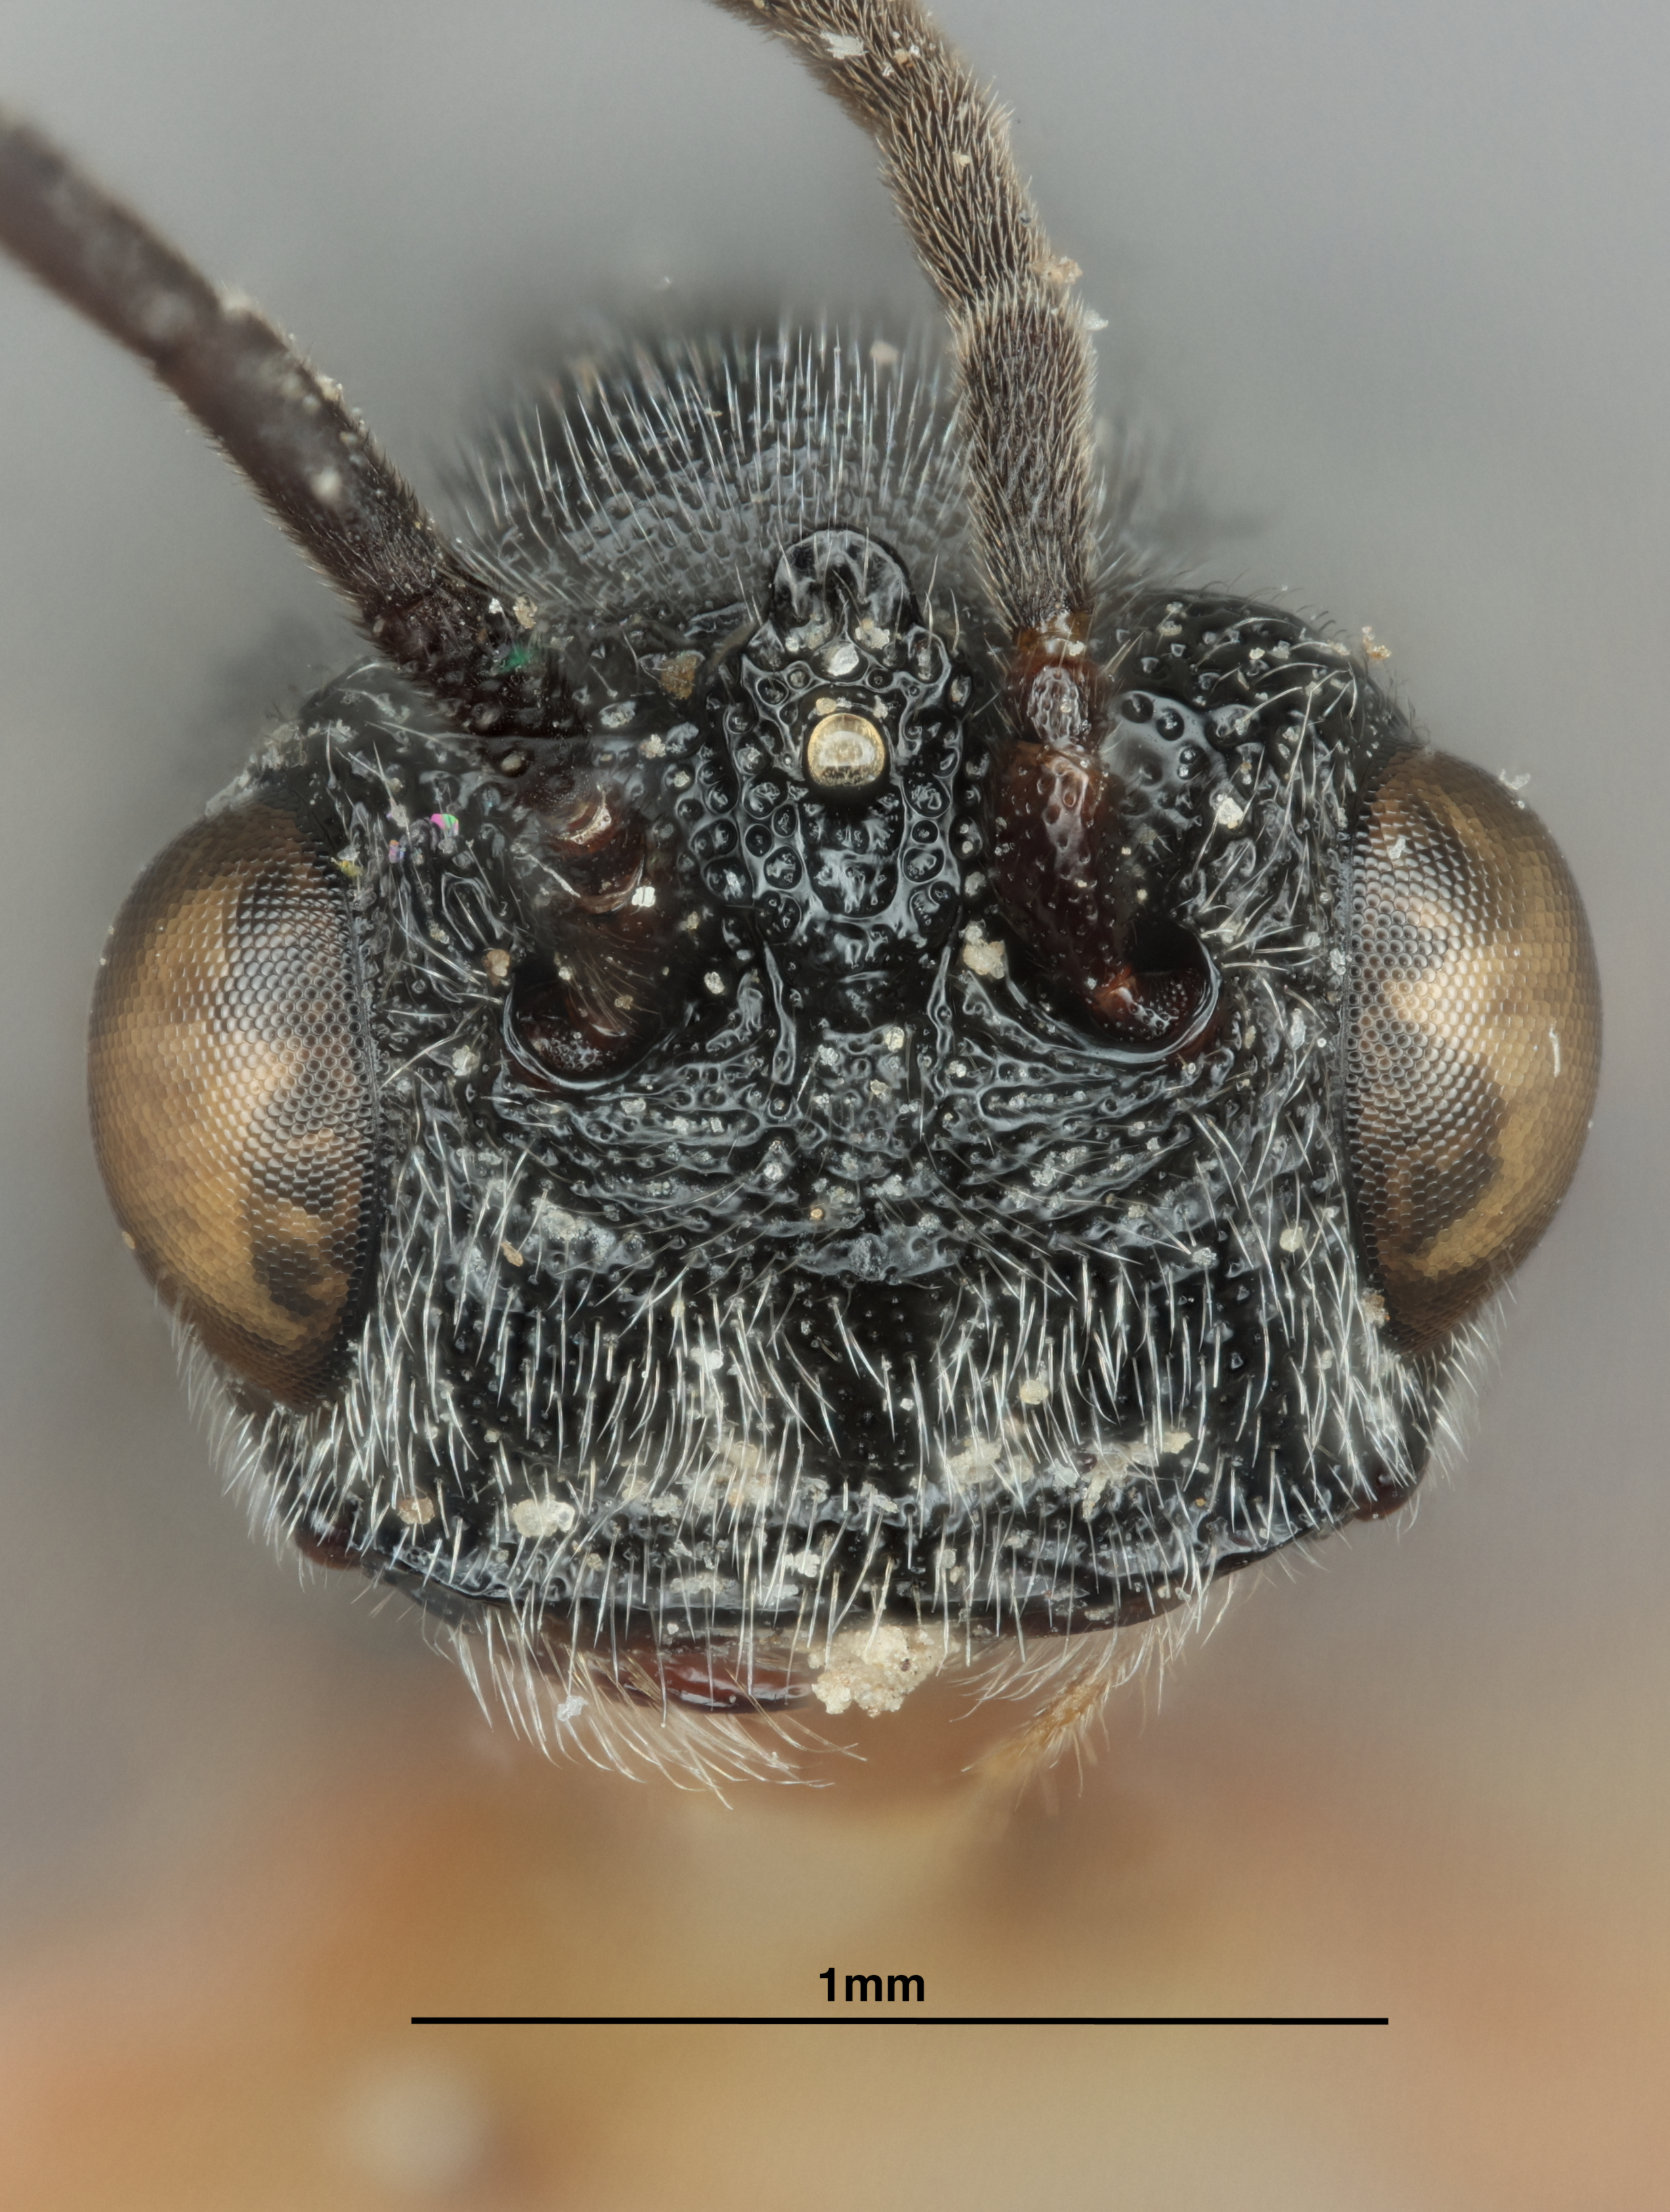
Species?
Urosigalphus grisseae
